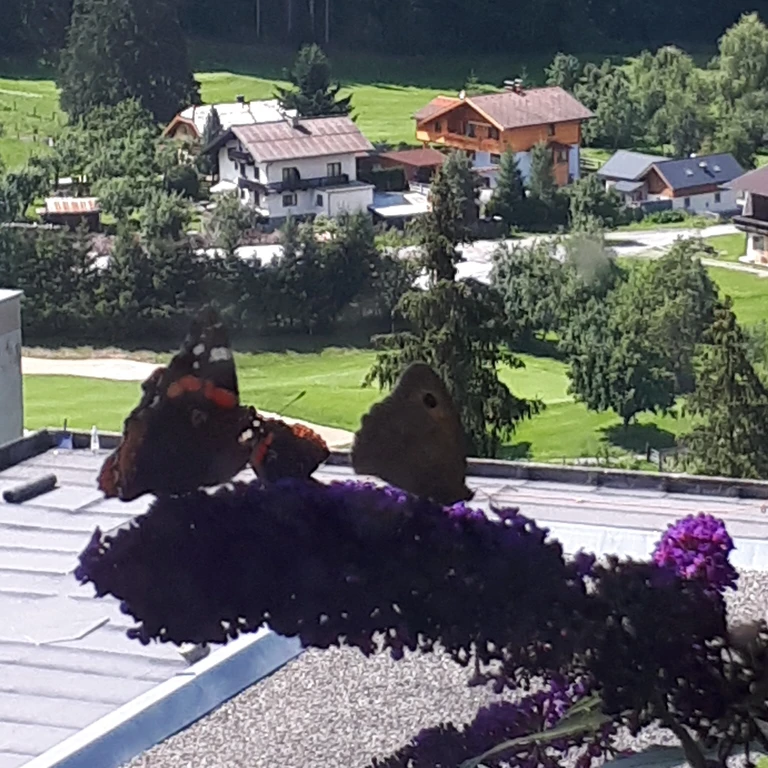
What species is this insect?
Maniola jurtina
